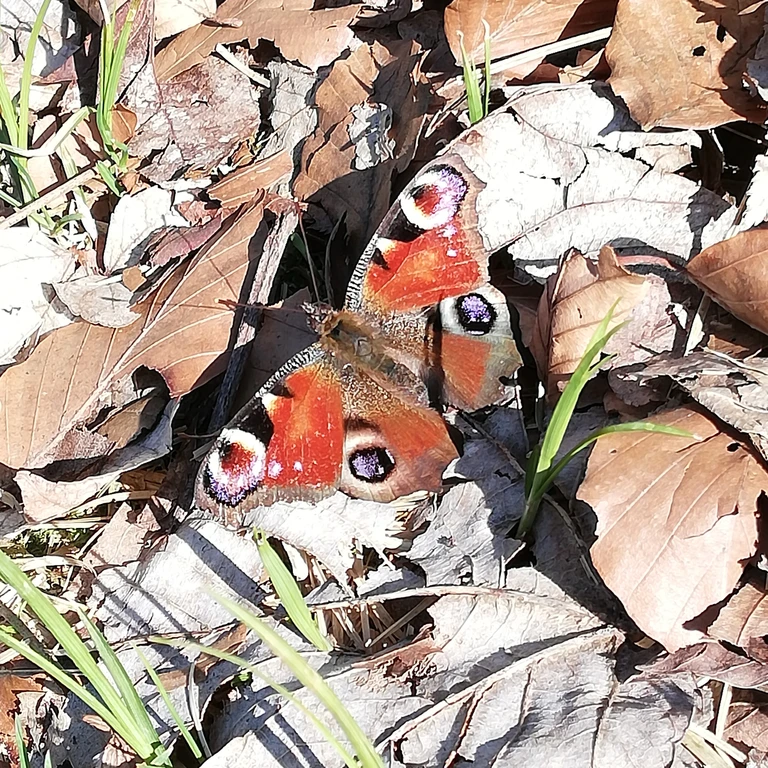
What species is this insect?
Aglais io
